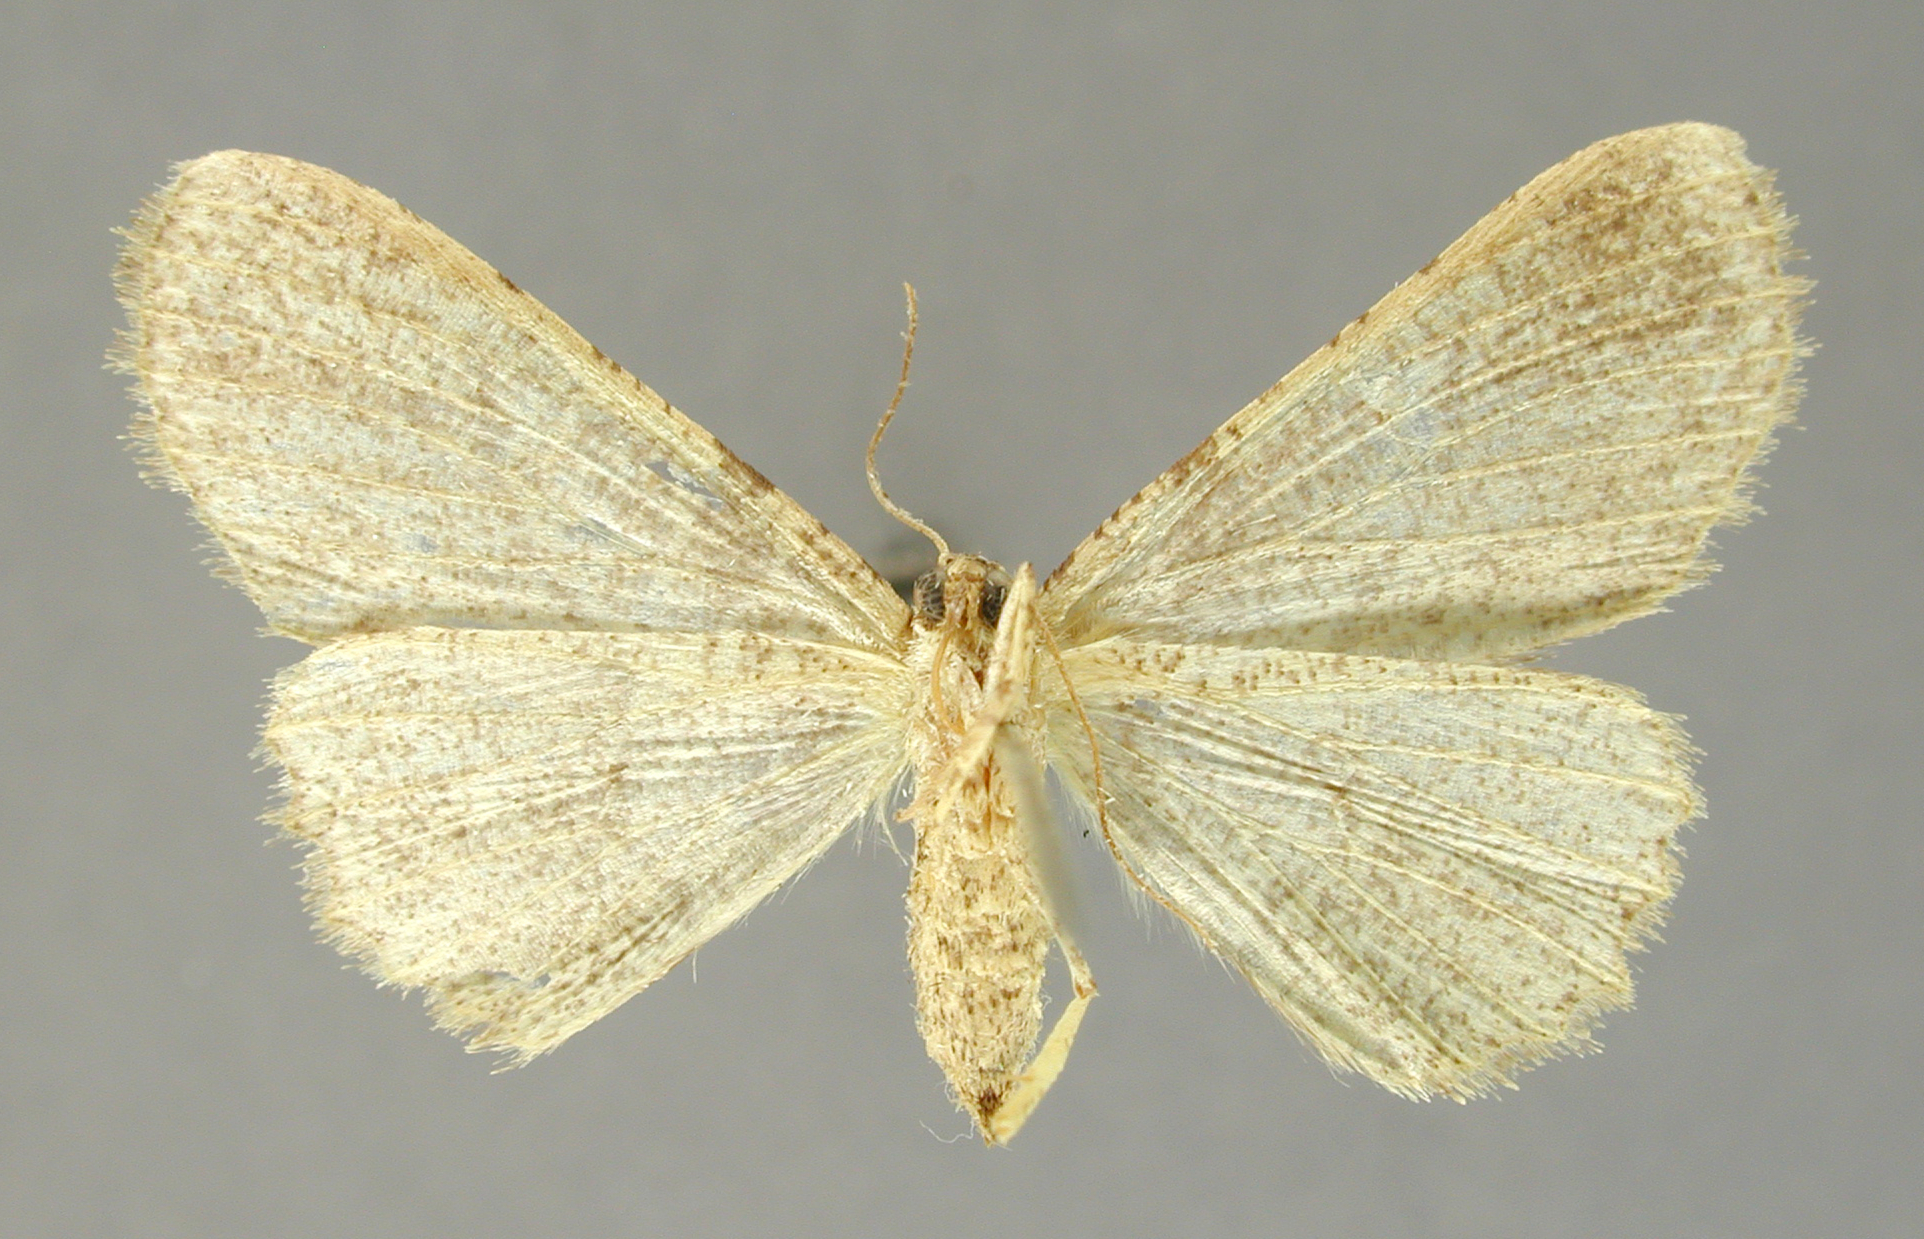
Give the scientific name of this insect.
Tephrosia giatoma
